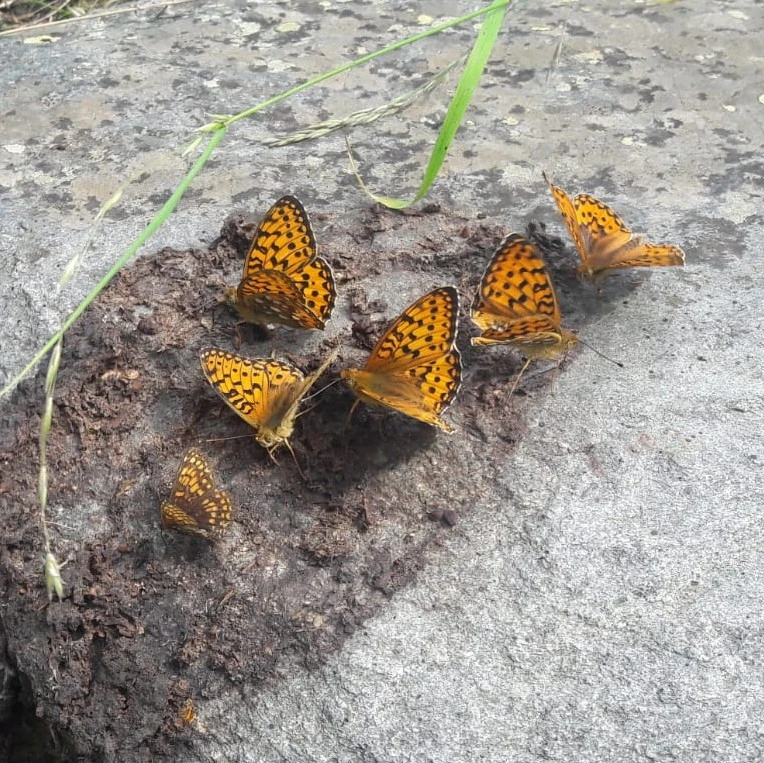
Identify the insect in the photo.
Speyeria aglaja
